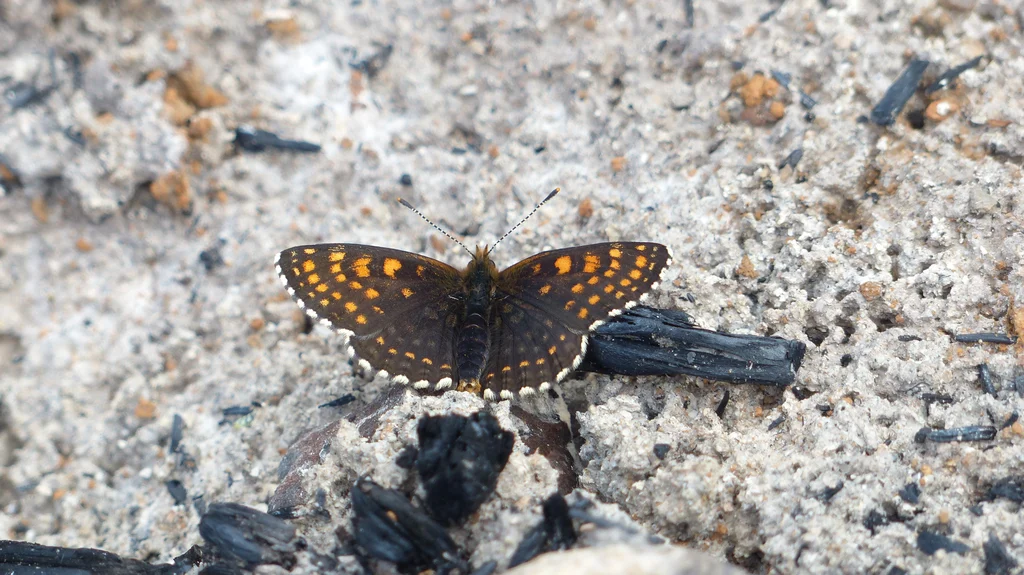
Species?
Melitaea diamina
